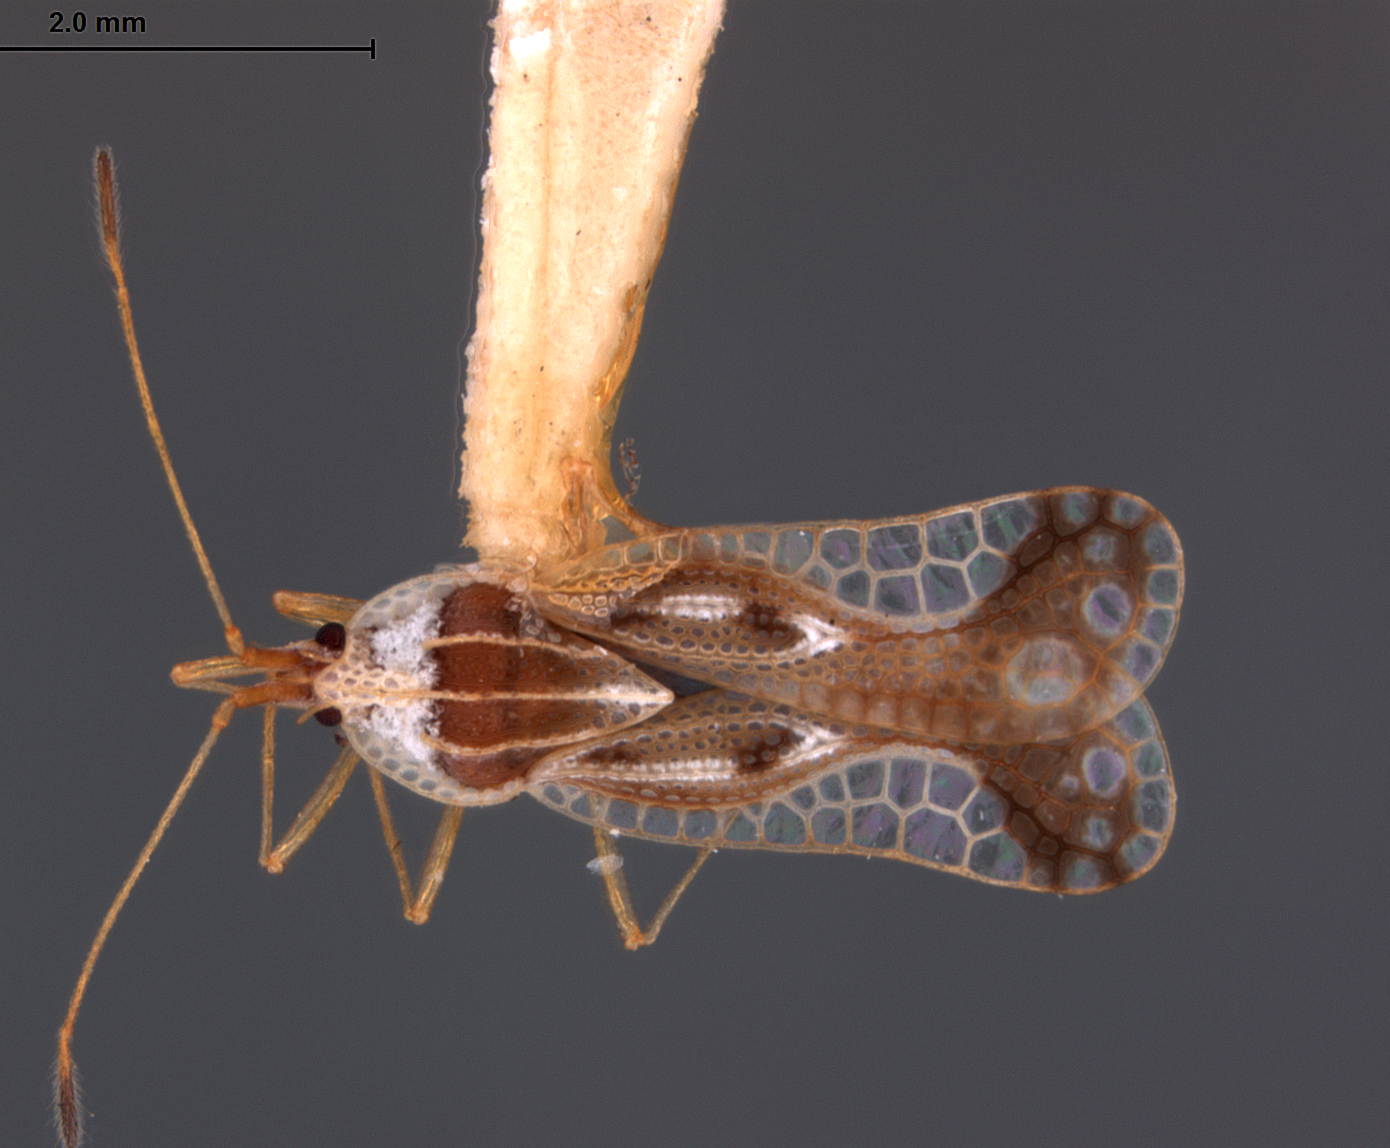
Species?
Gargaphia acmonis
